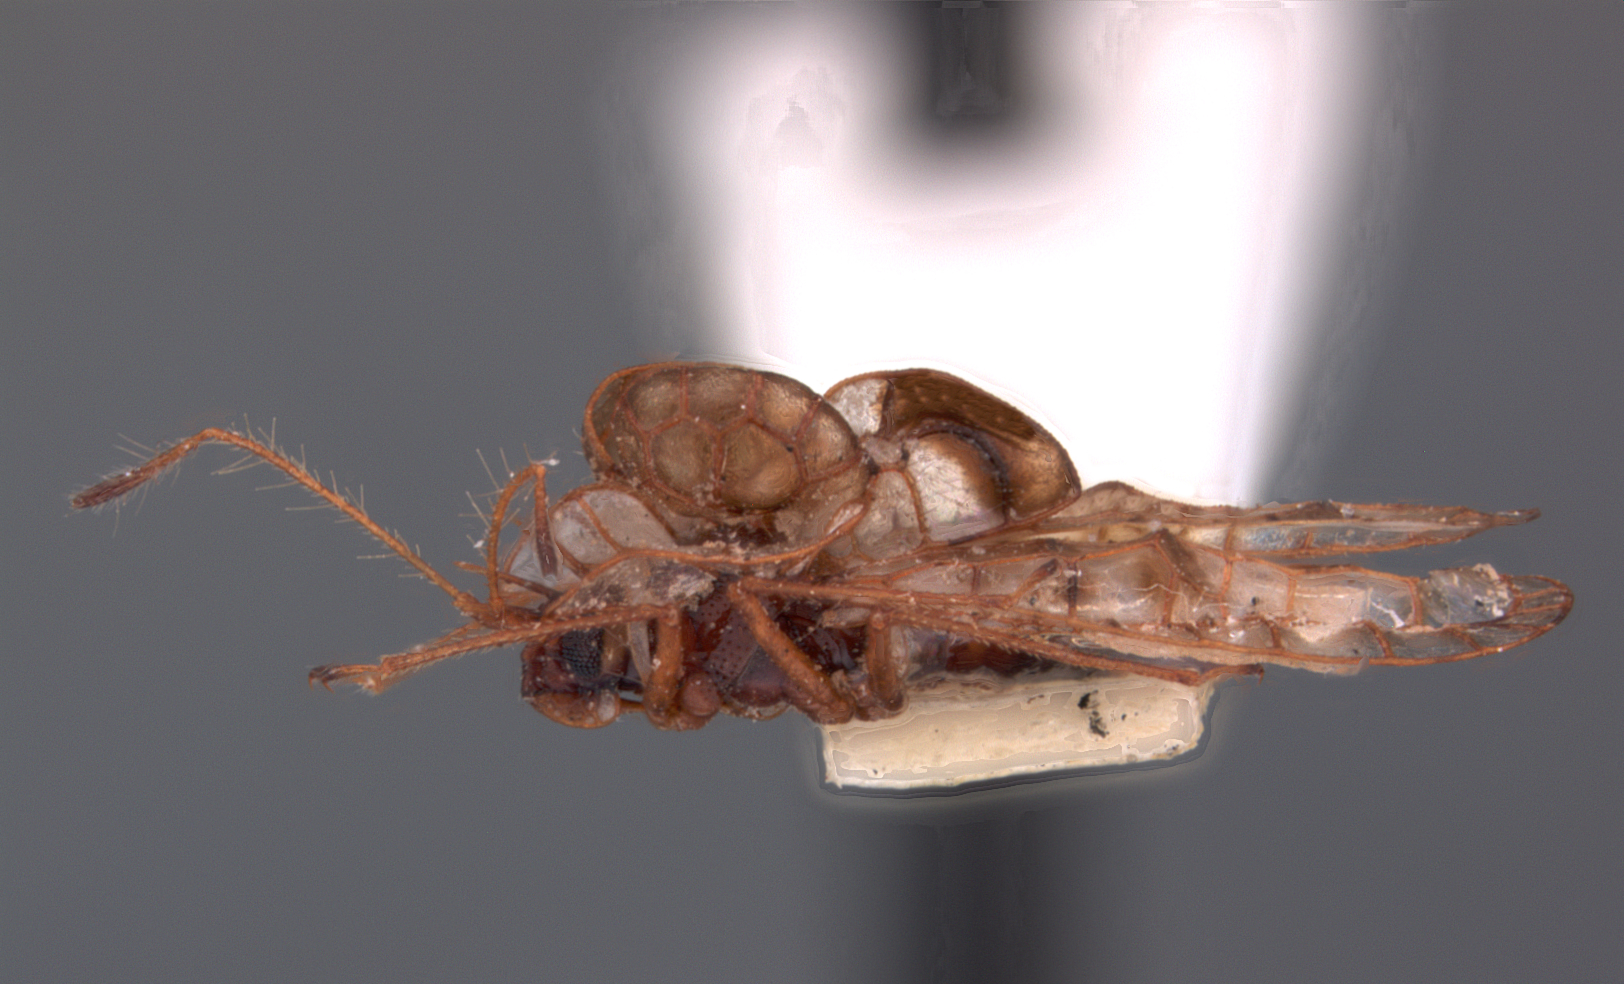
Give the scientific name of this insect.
Galeatus scitulus
